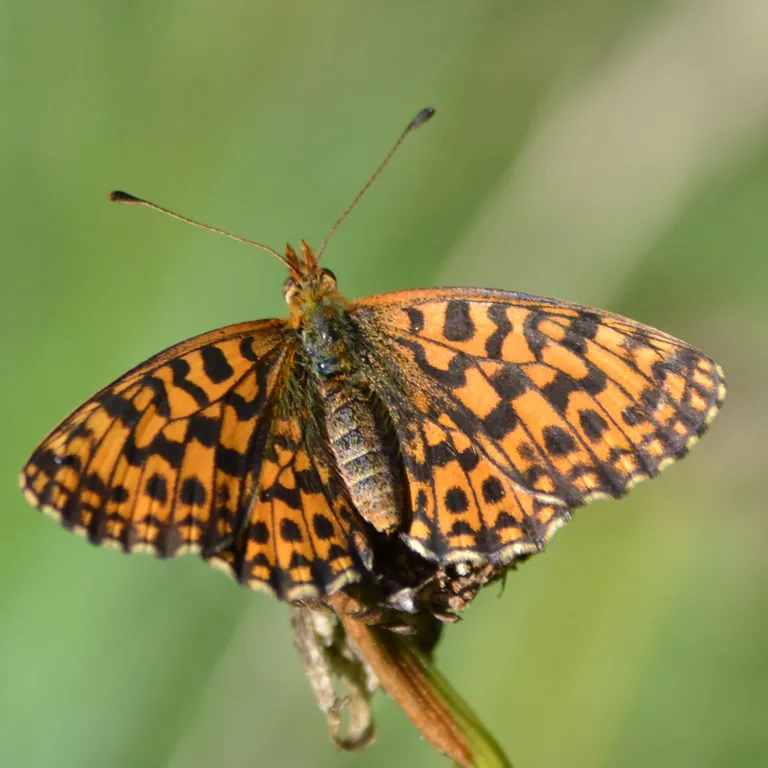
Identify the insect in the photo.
Boloria dia
